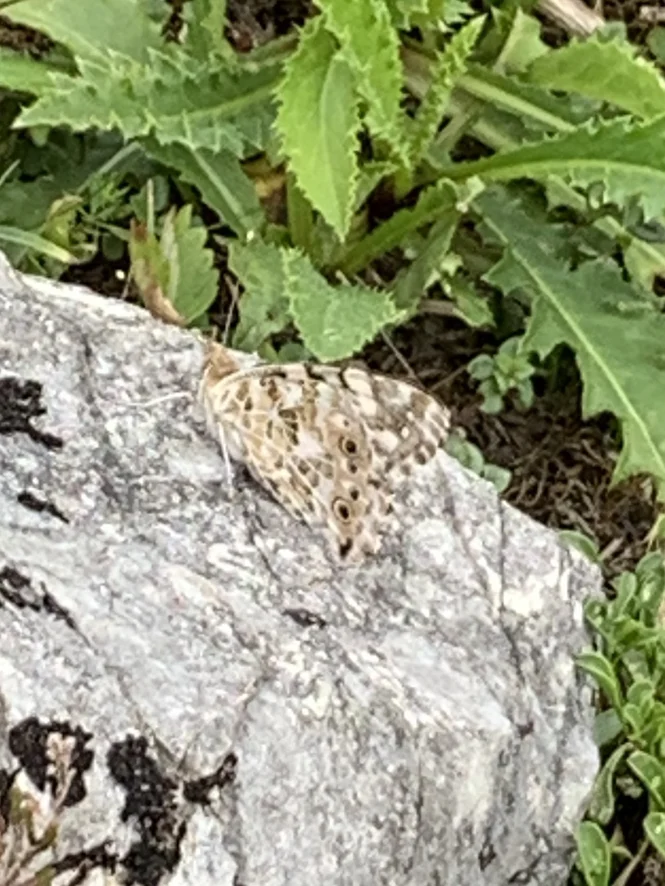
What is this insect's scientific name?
Vanessa cardui
